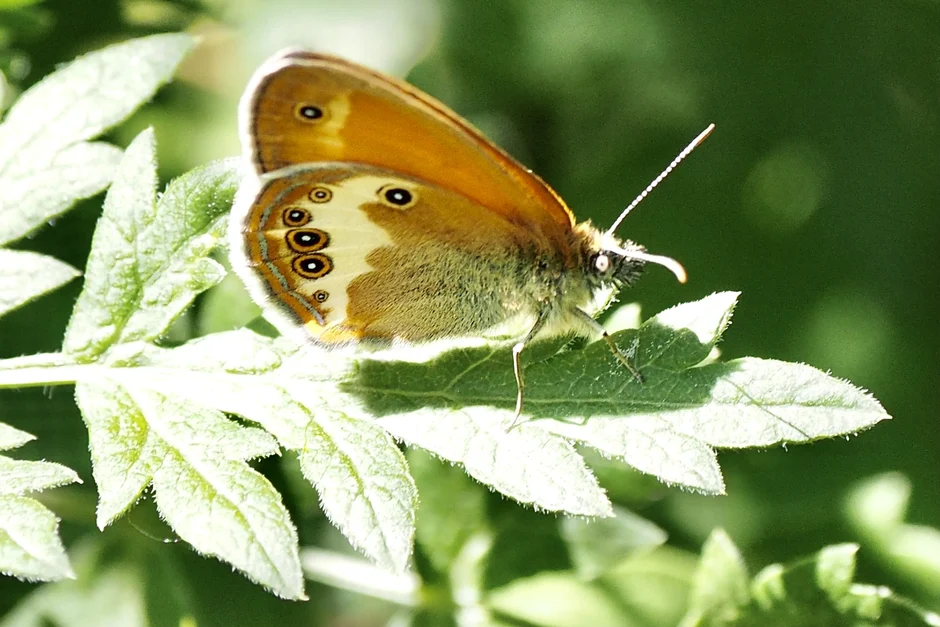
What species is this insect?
Coenonympha arcania
